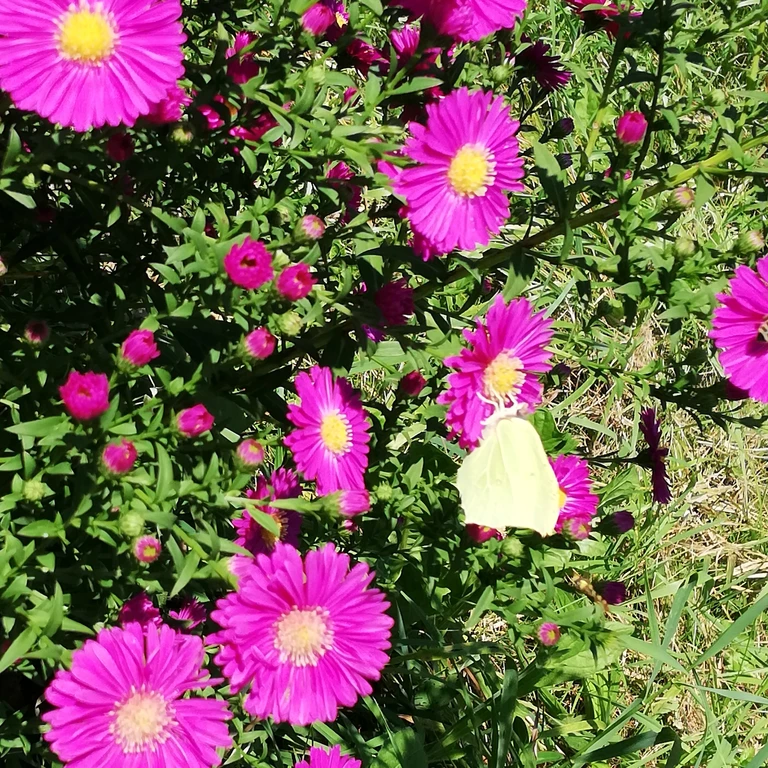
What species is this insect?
Gonepteryx rhamni
